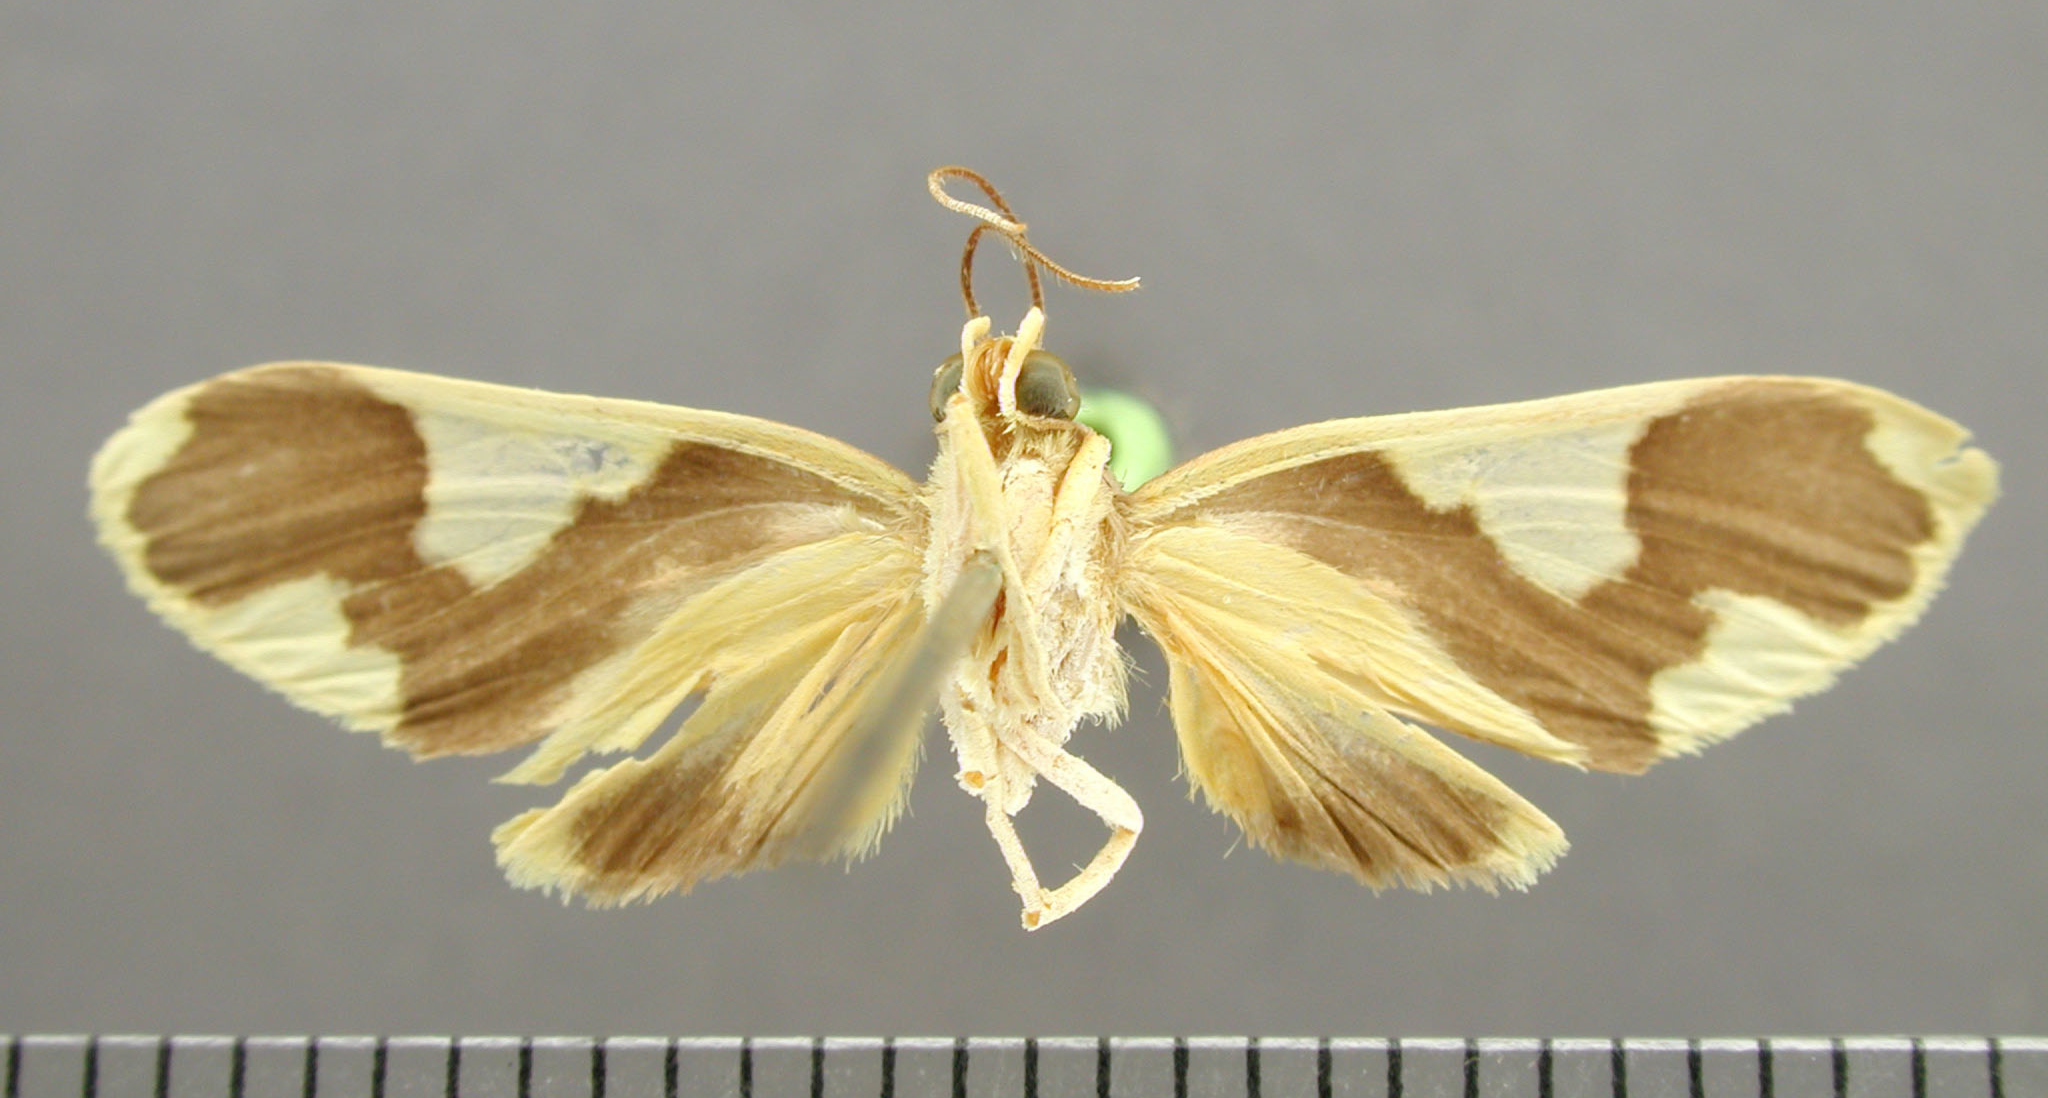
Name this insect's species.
Paranerita flexuosa
